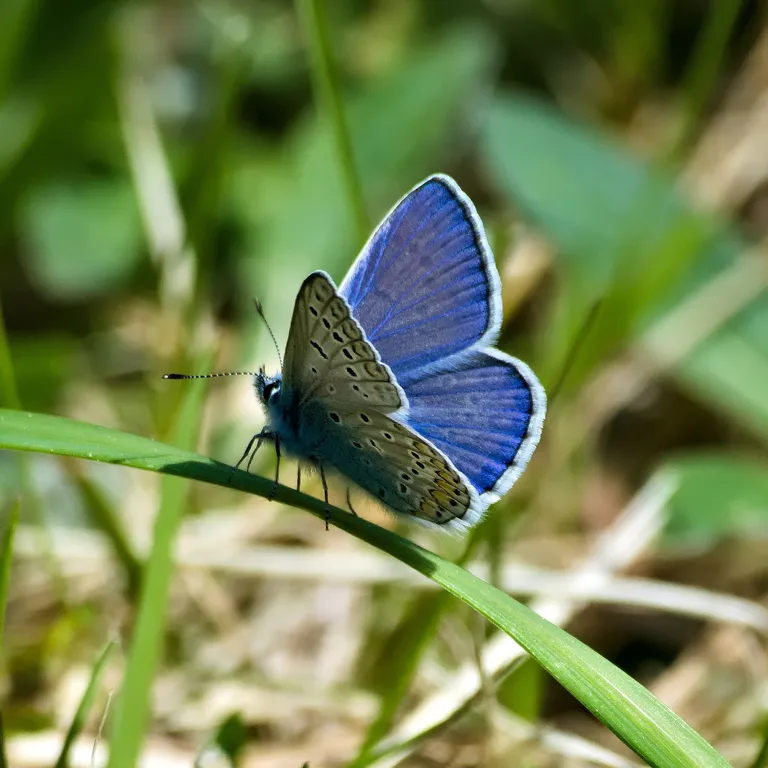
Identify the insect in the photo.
Polyommatus icarus
